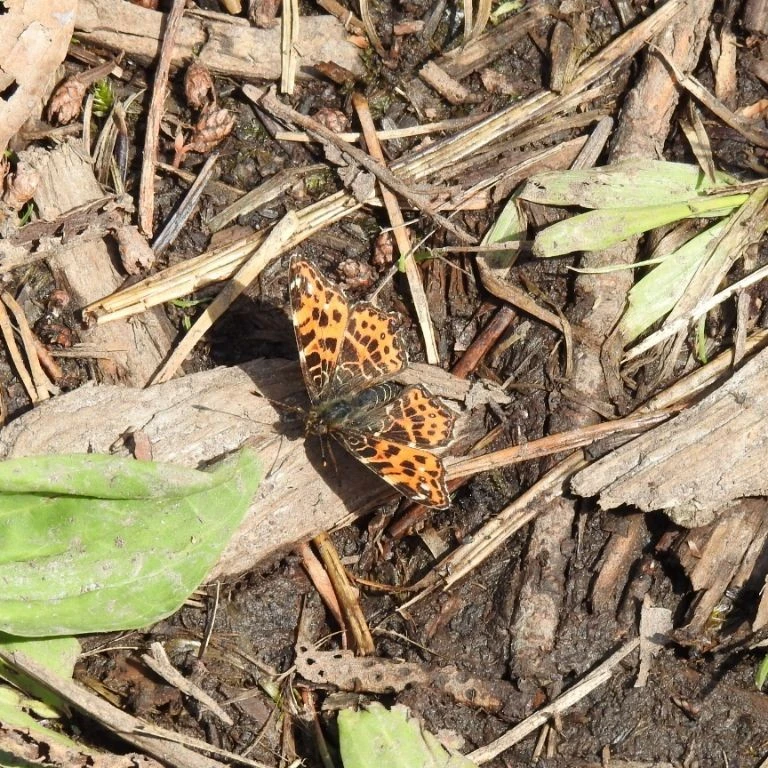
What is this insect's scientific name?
Araschnia levana
